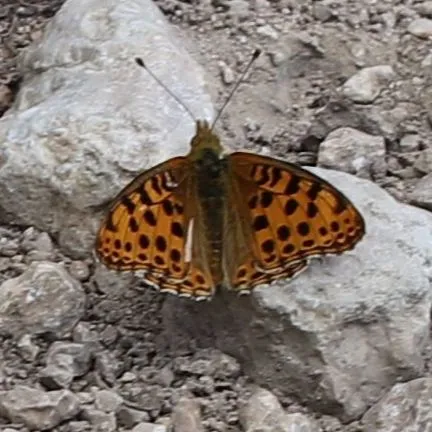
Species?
Issoria lathonia
